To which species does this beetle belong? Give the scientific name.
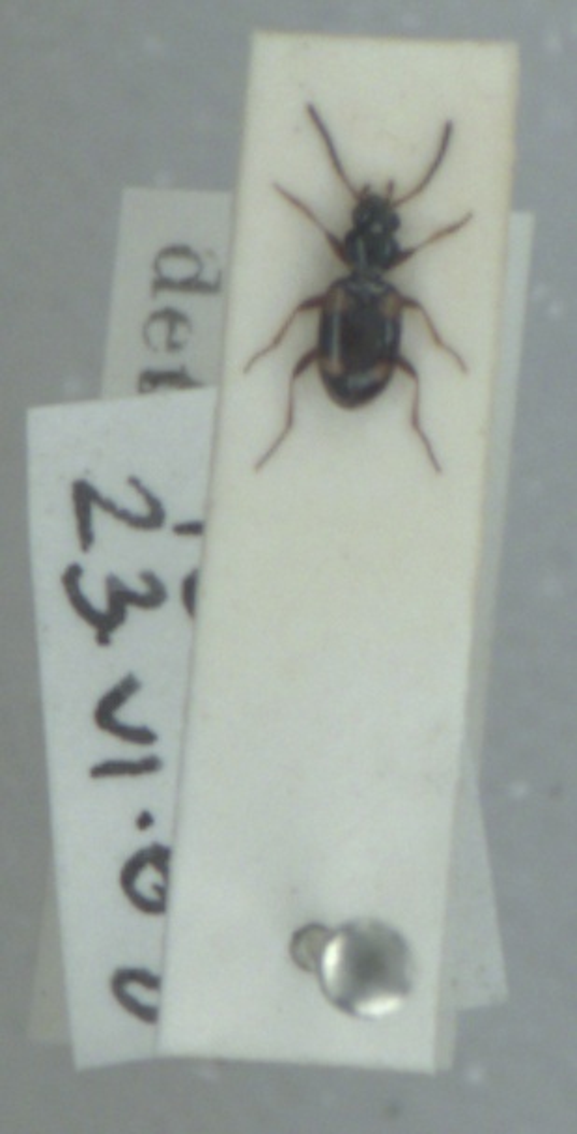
Bembidion quadrimaculatum
